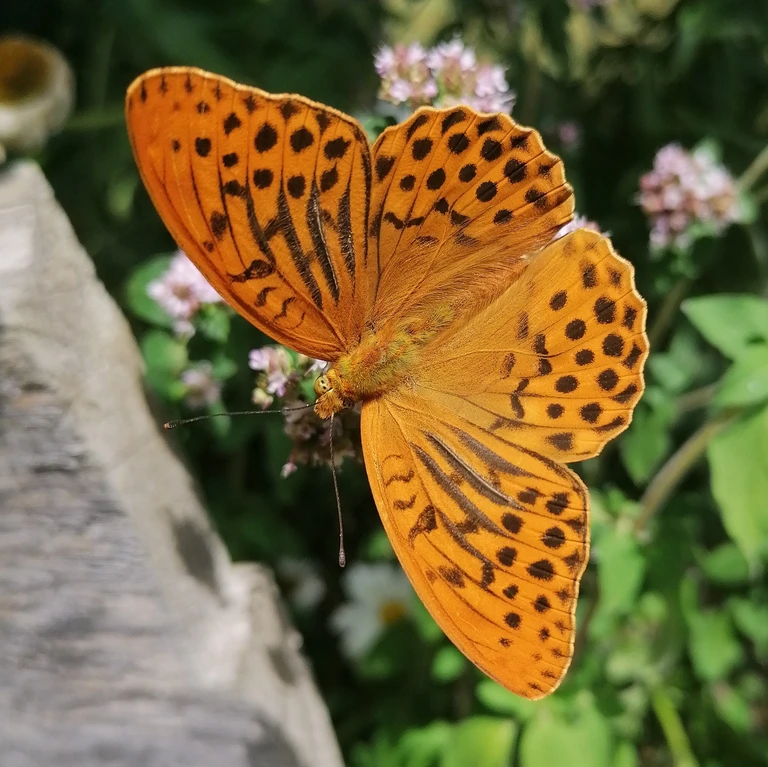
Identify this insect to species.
Argynnis paphia
